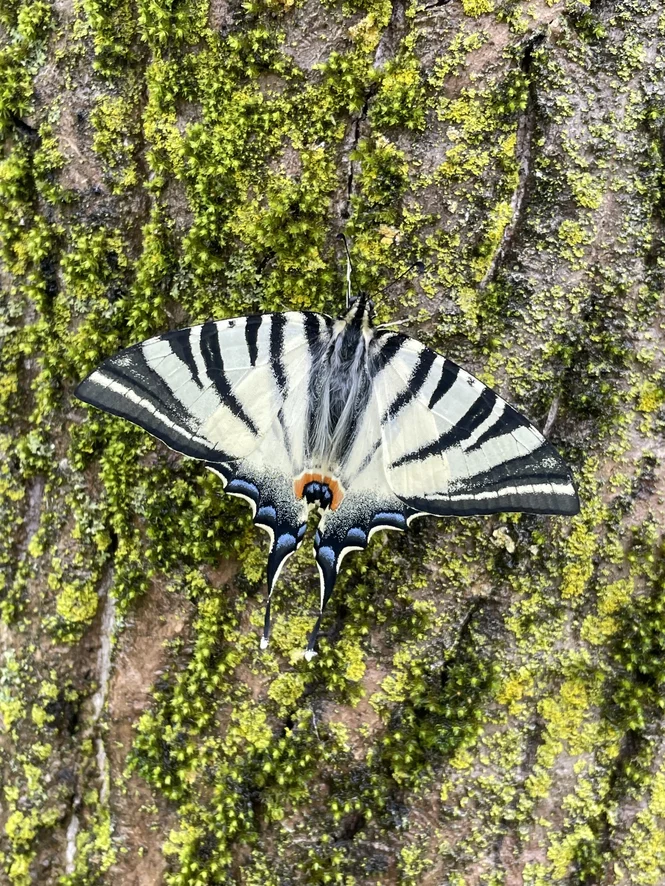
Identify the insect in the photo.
Iphiclides podalirius
